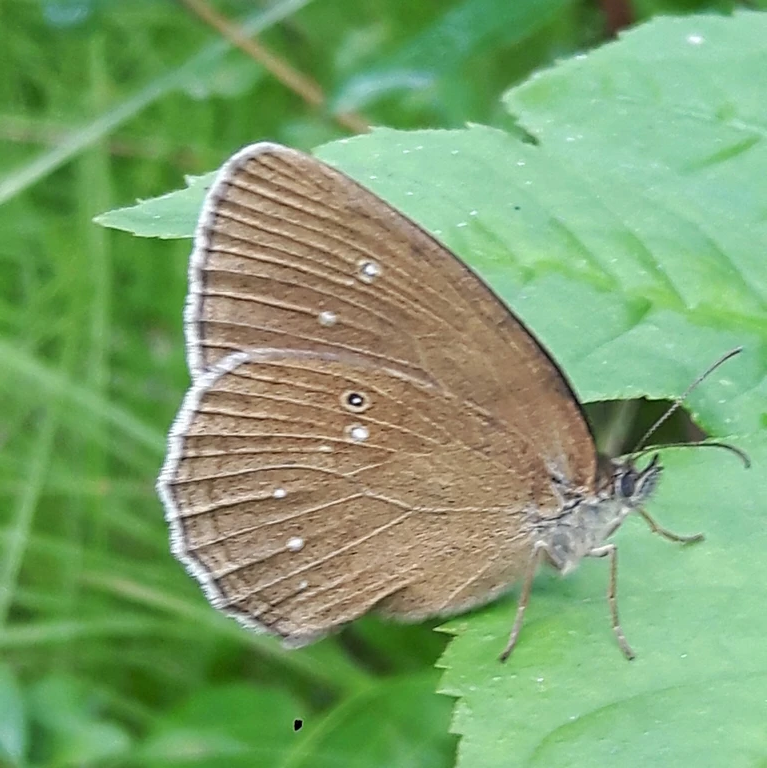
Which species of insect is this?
Aphantopus hyperantus
